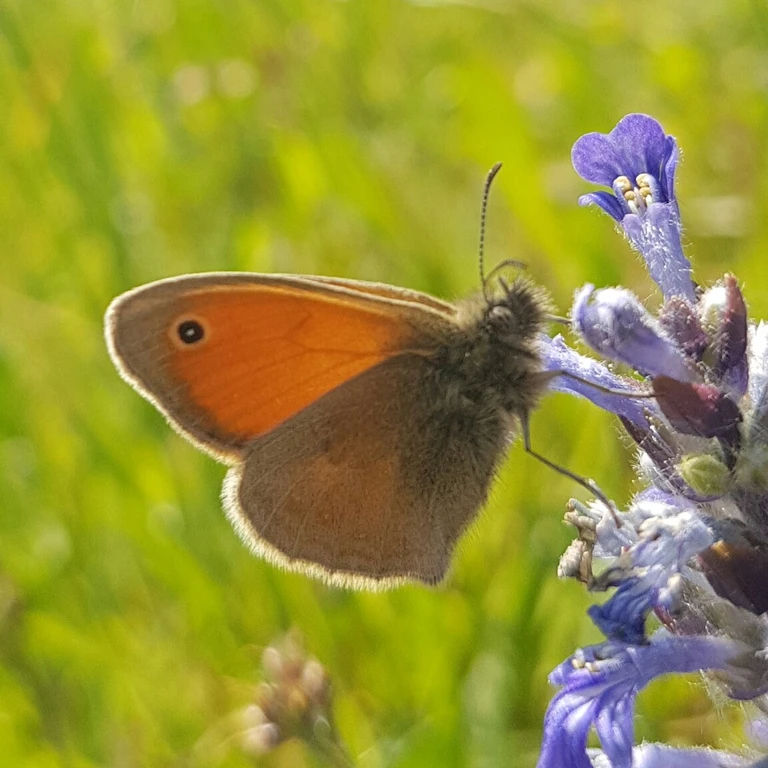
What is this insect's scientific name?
Coenonympha pamphilus
